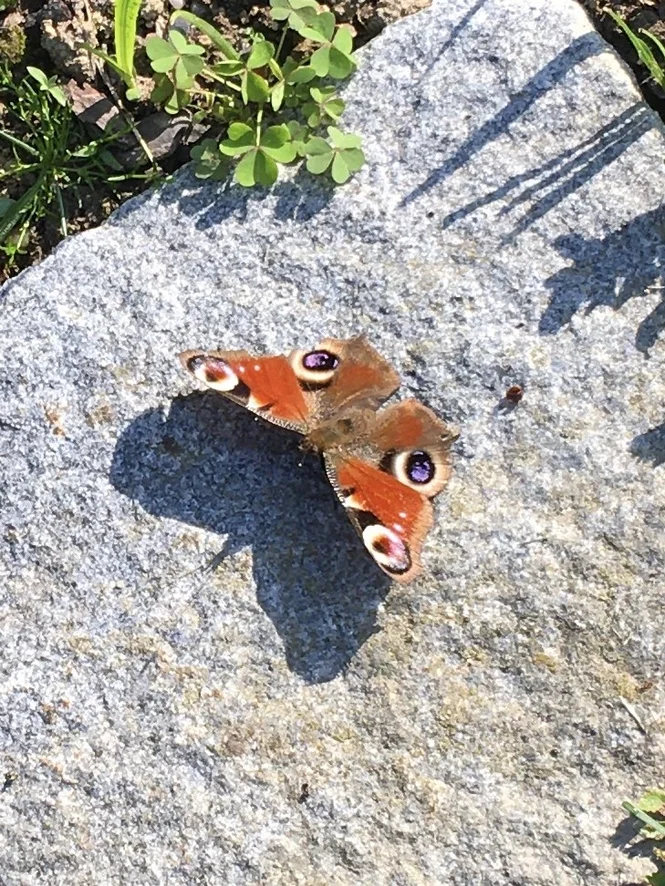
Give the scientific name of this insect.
Aglais io
